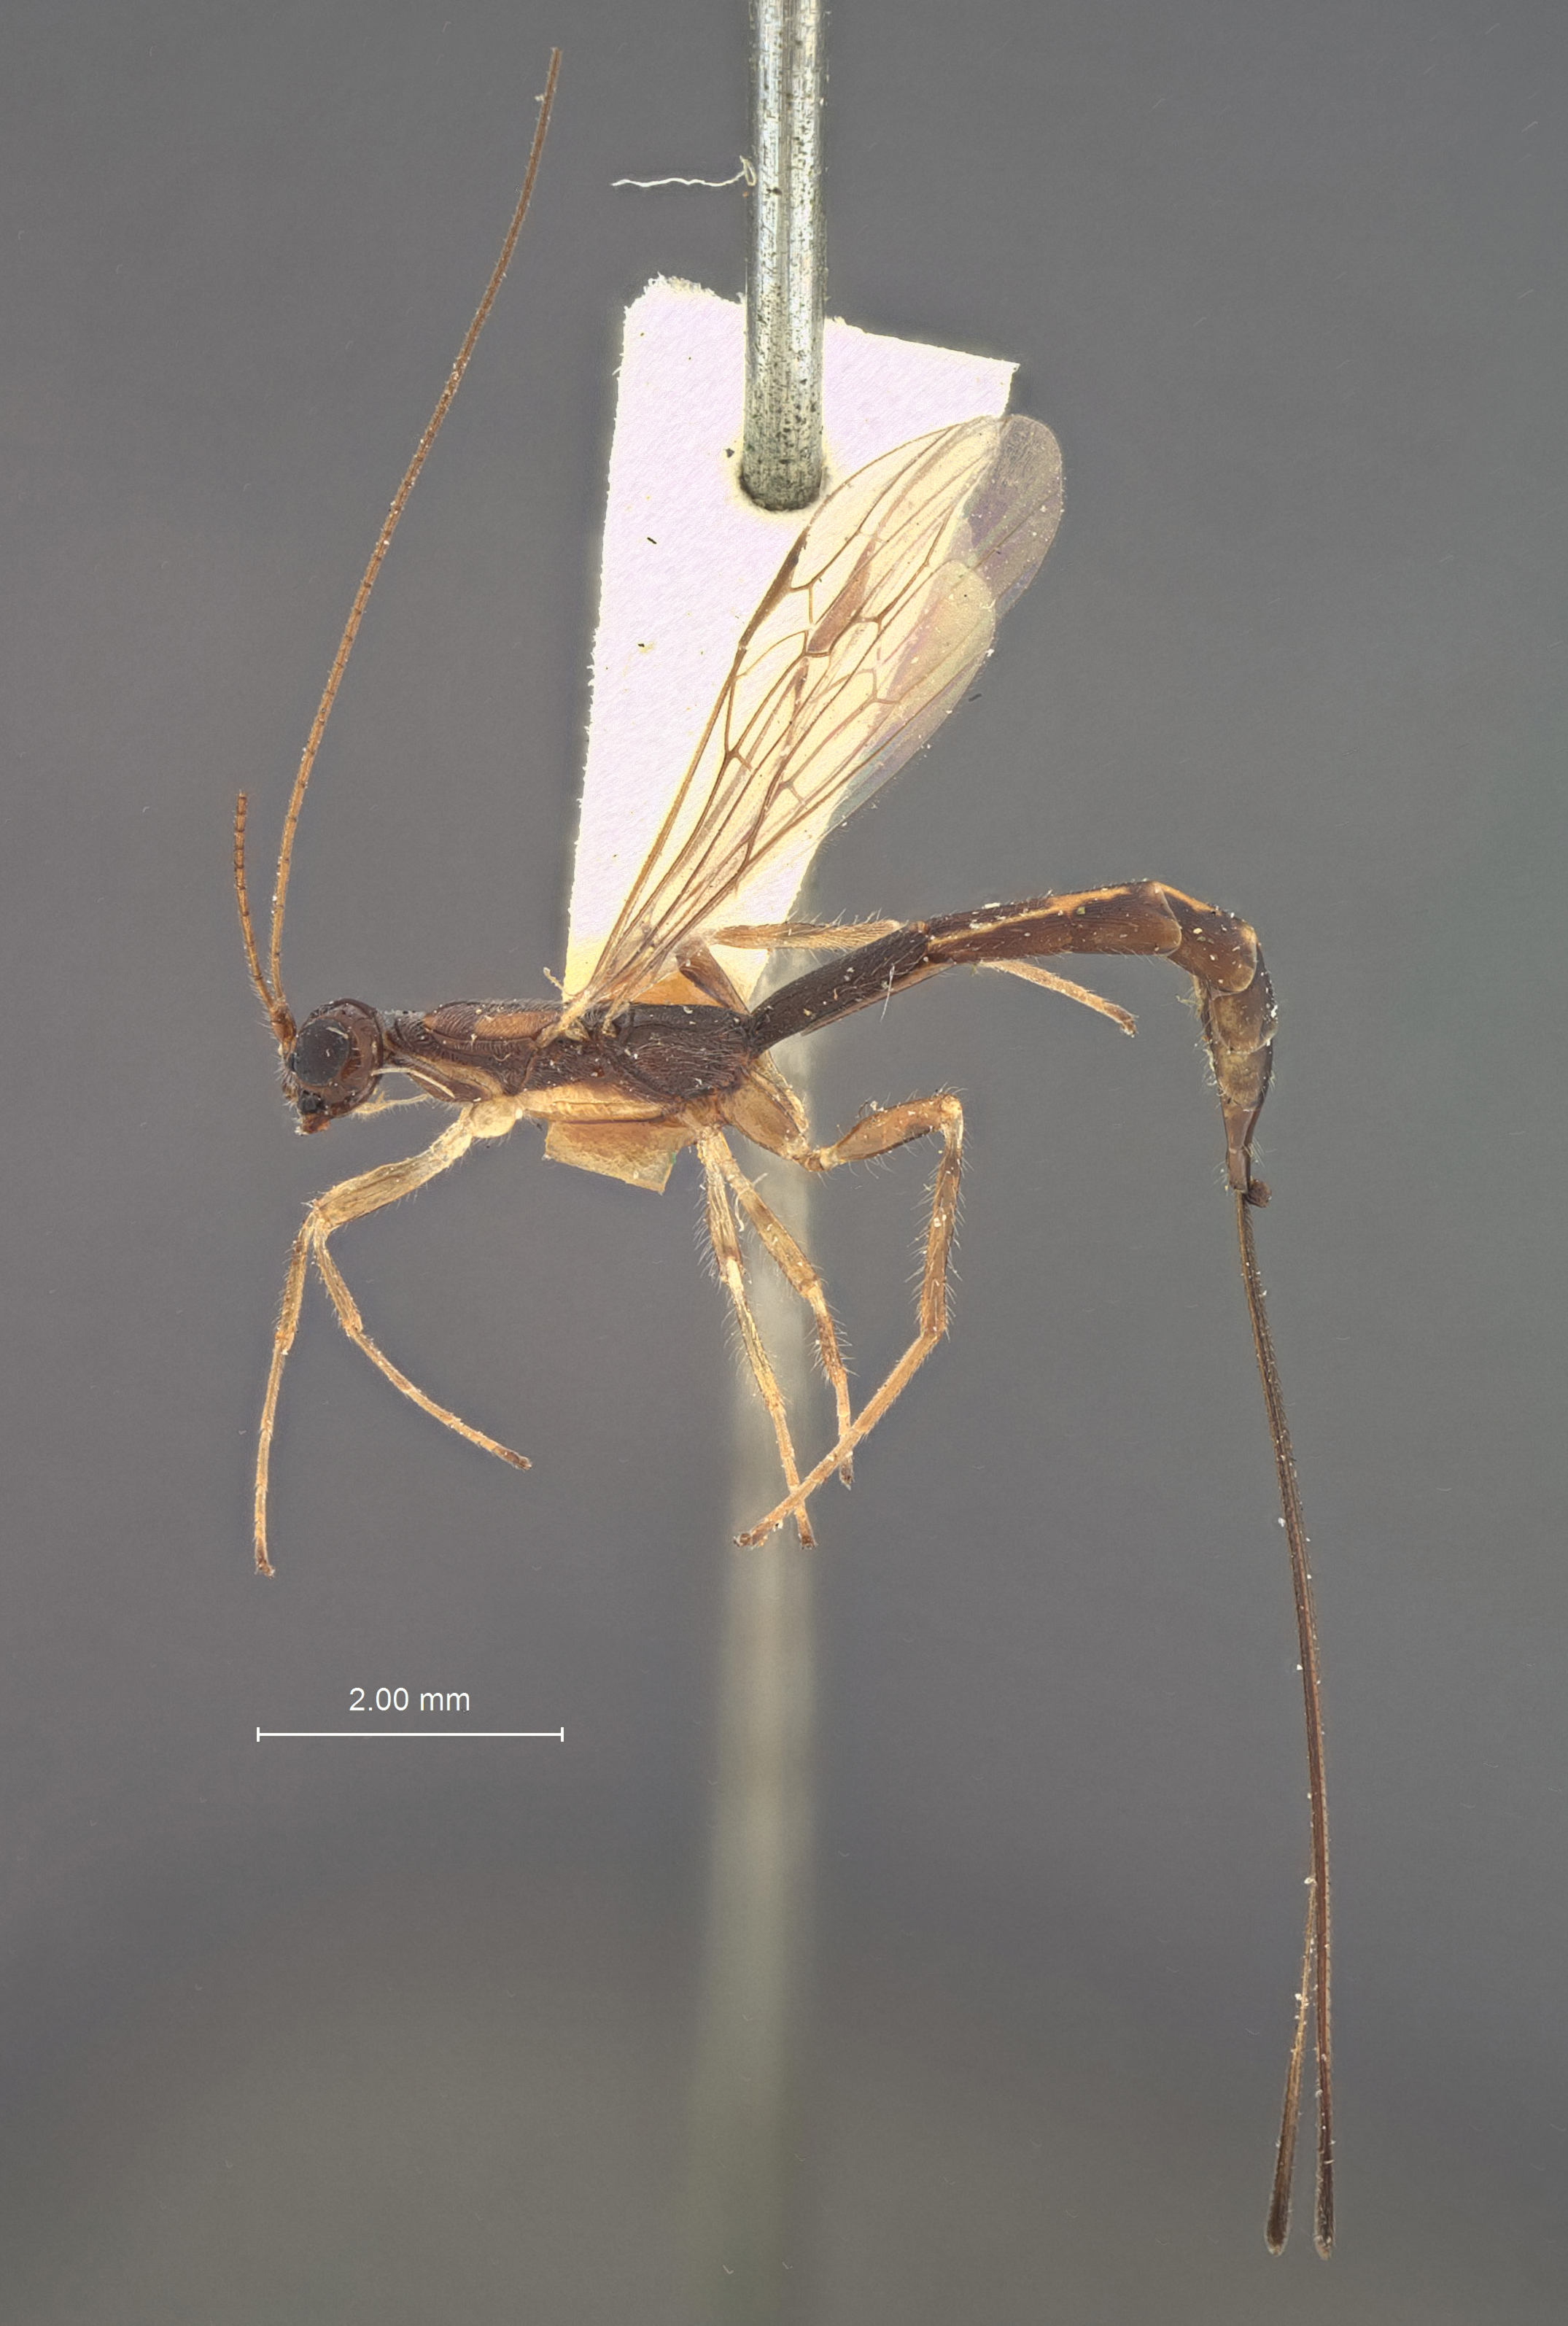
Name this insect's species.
Polystenidea lignicola
